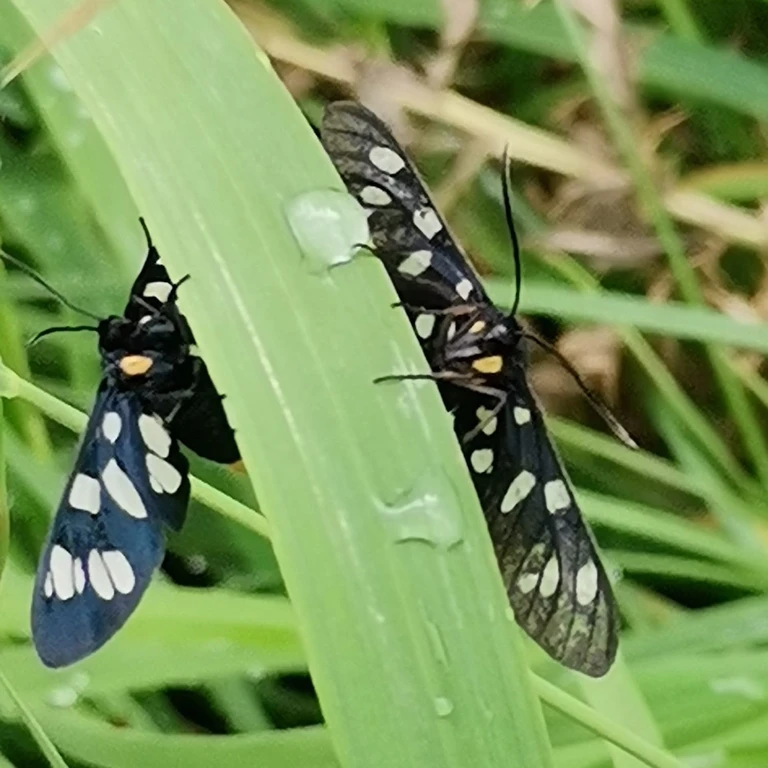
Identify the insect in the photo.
Amata phegea
